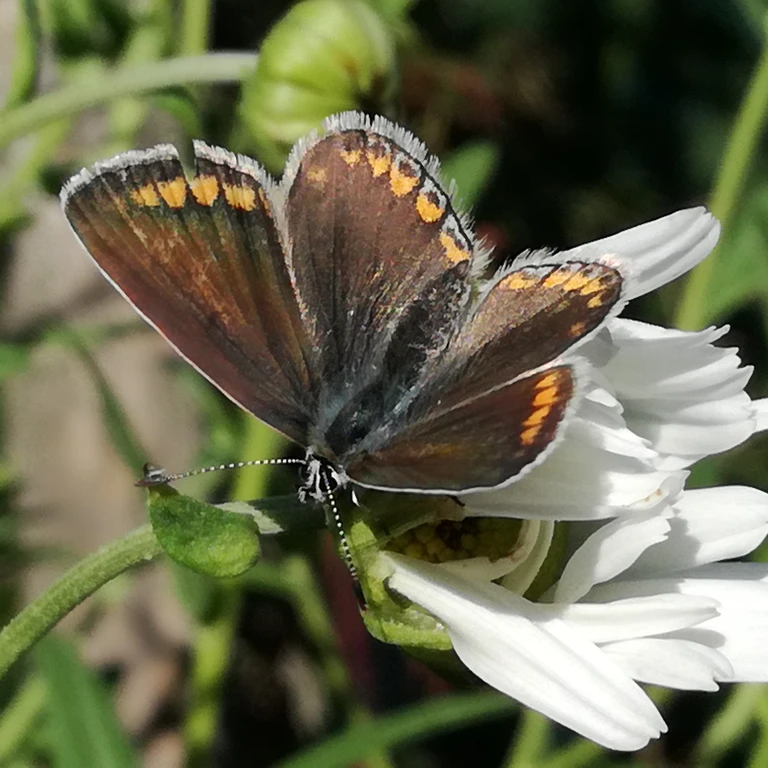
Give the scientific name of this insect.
Polyommatus icarus
